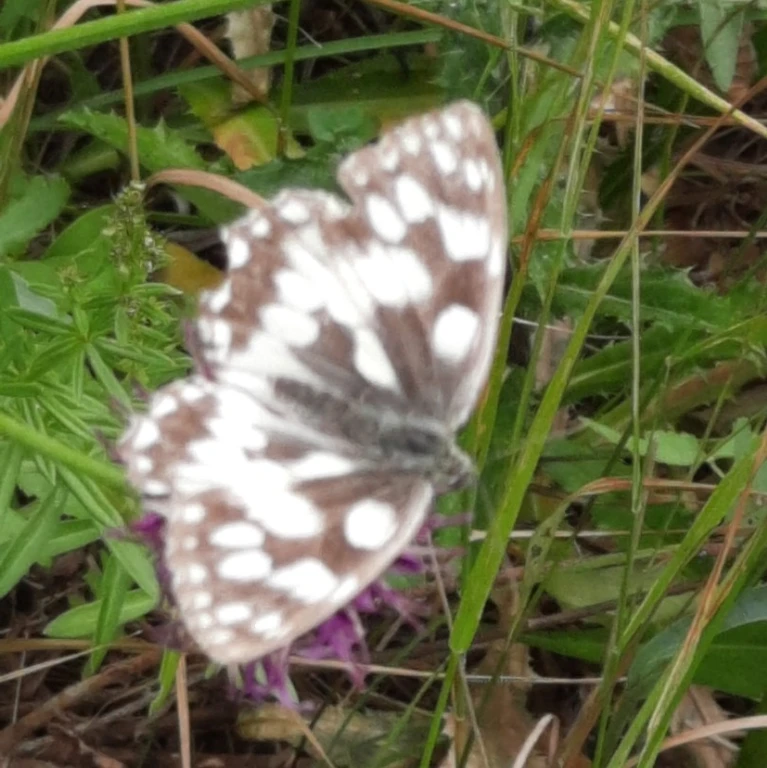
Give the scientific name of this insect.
Melanargia galathea
